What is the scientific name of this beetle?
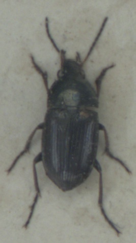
Amara communis
